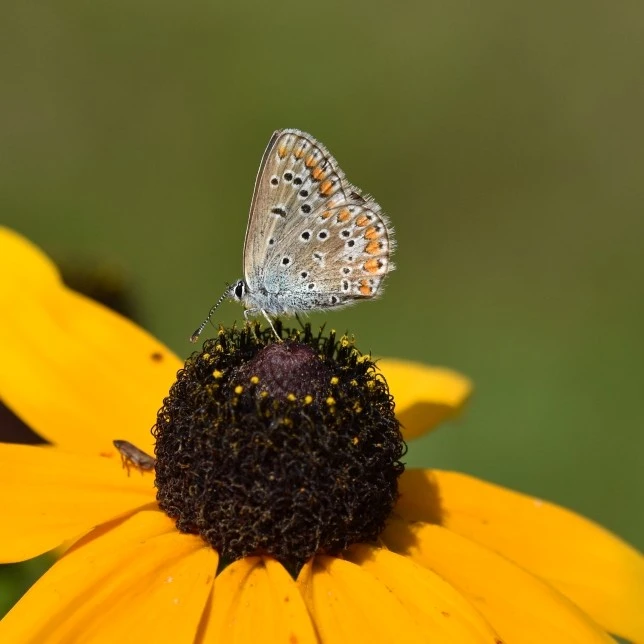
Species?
Polyommatus icarus
